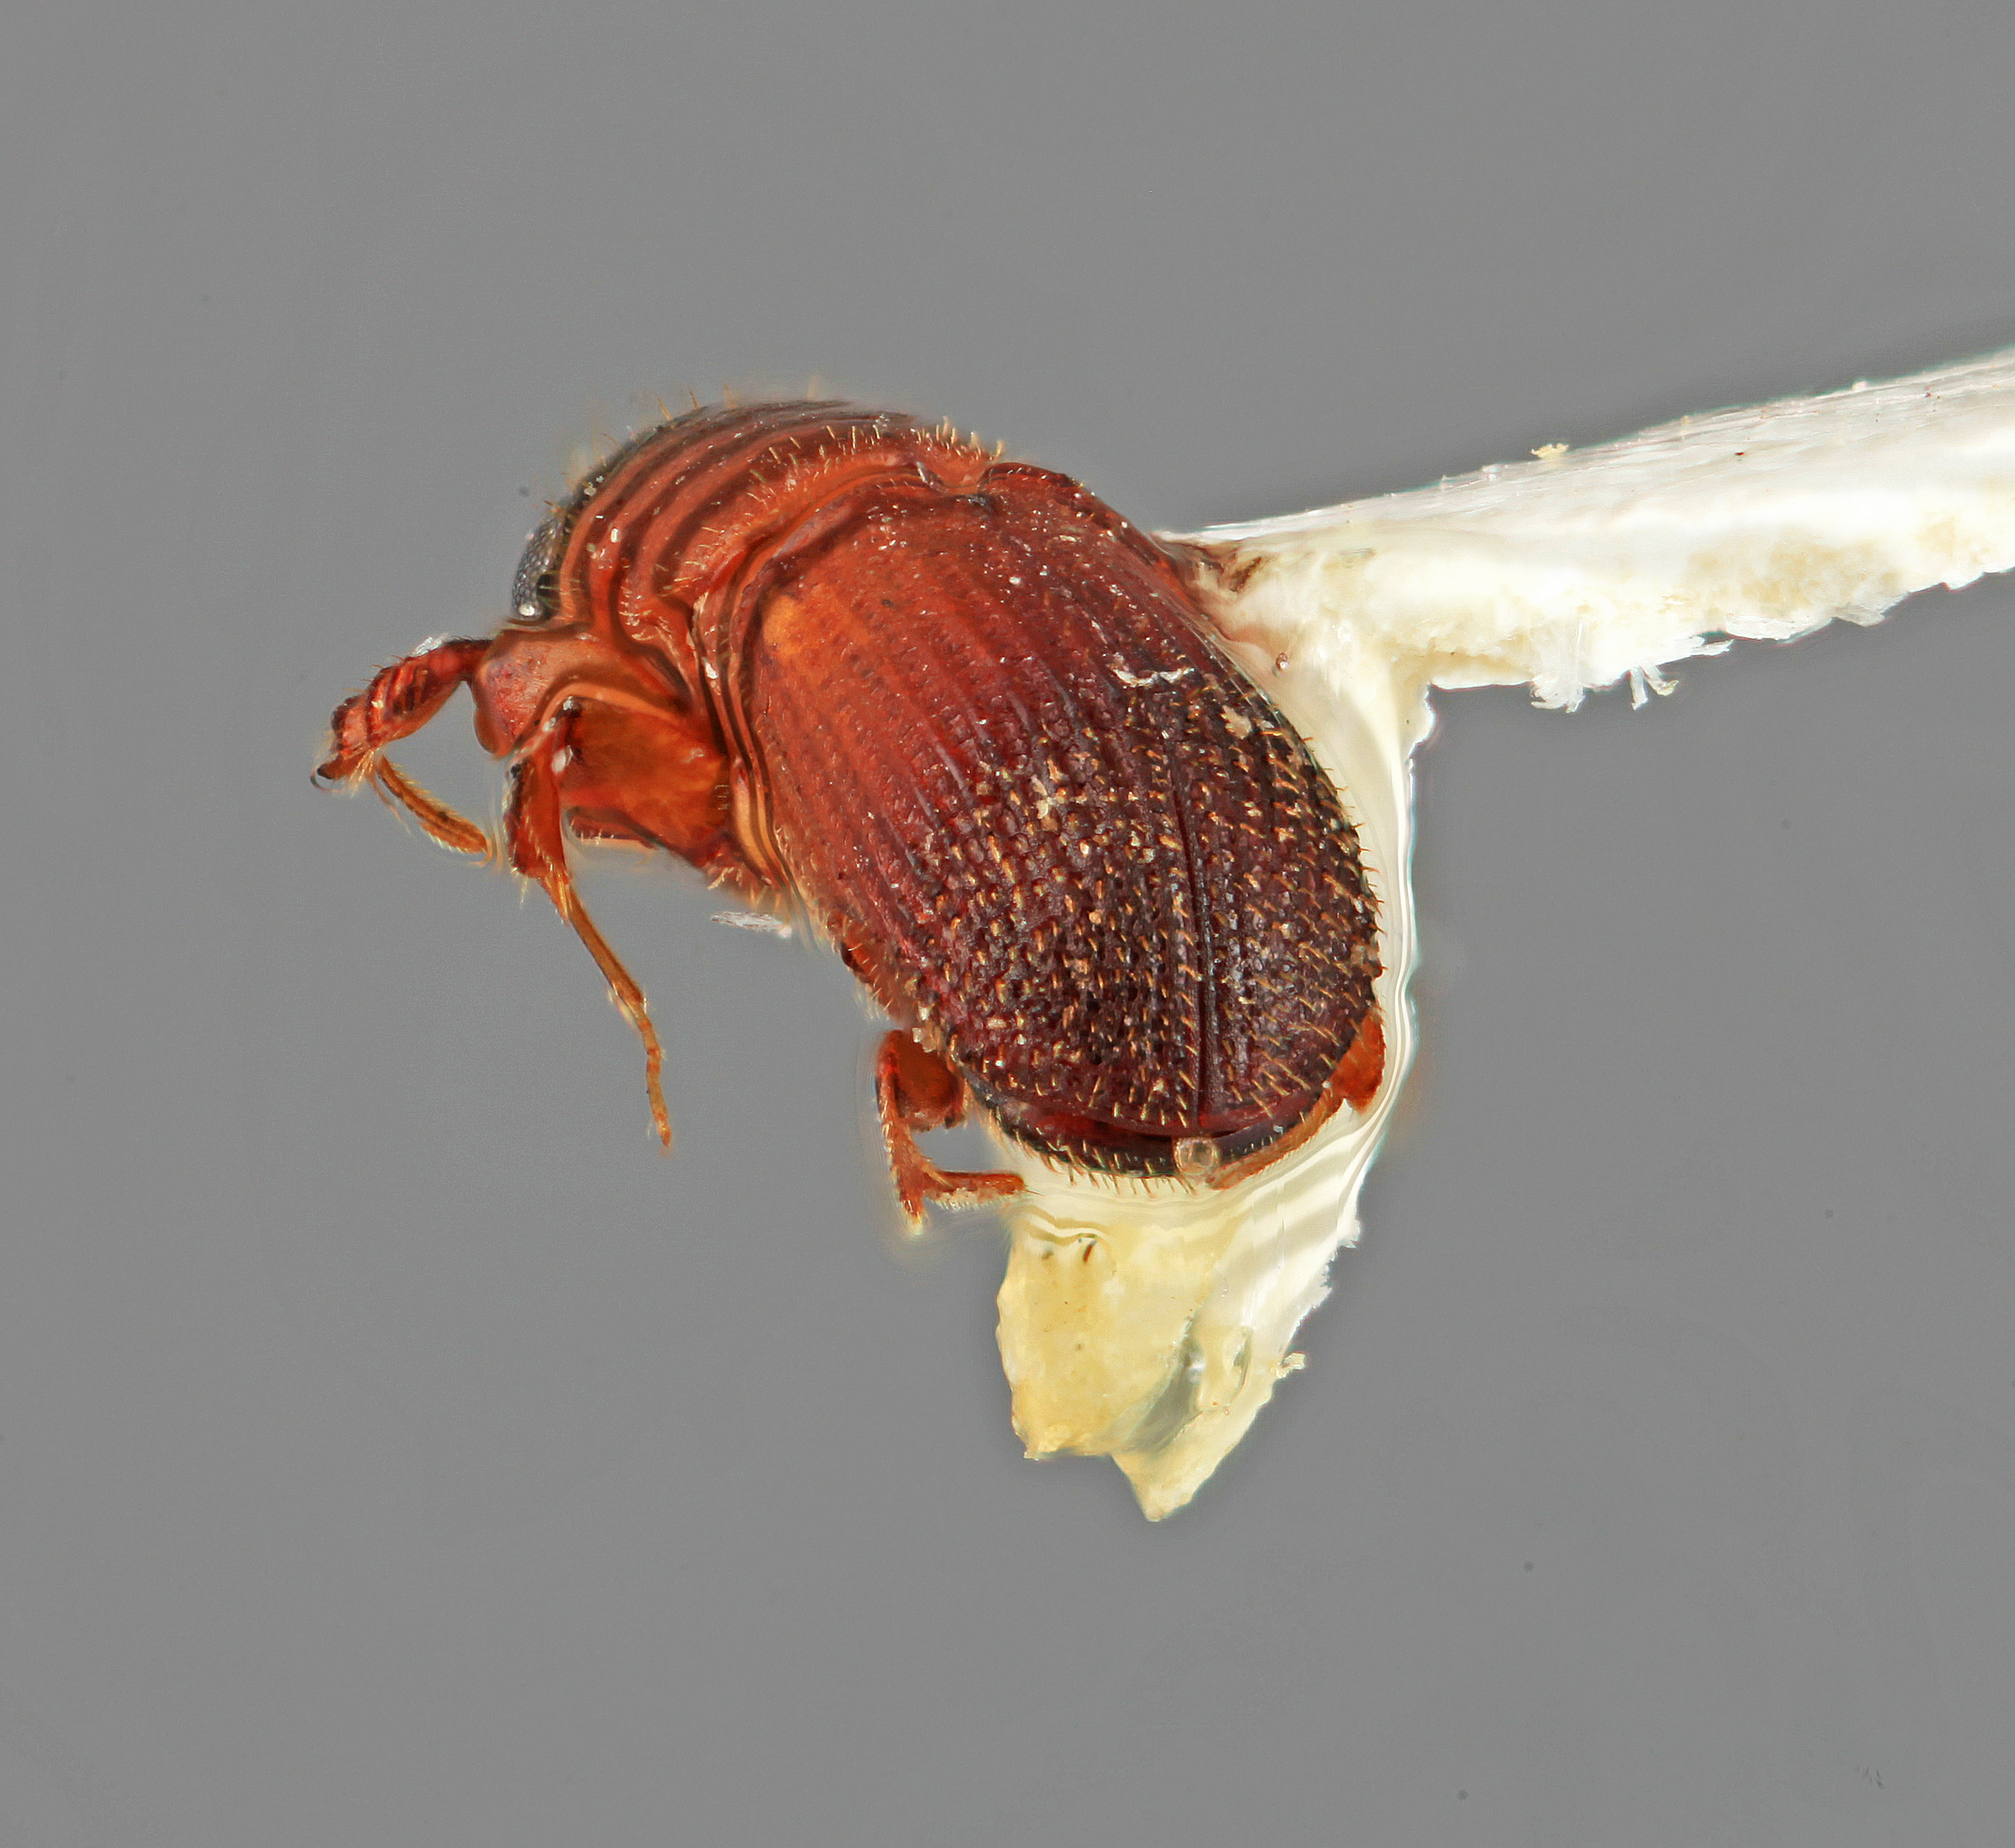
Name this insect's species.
Platypus pouteriae
